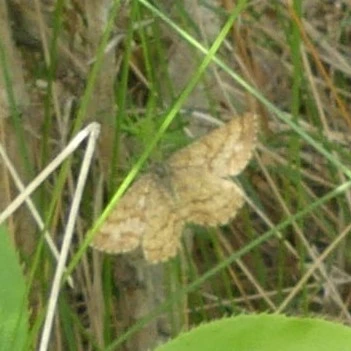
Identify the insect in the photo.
Ematurga atomaria
